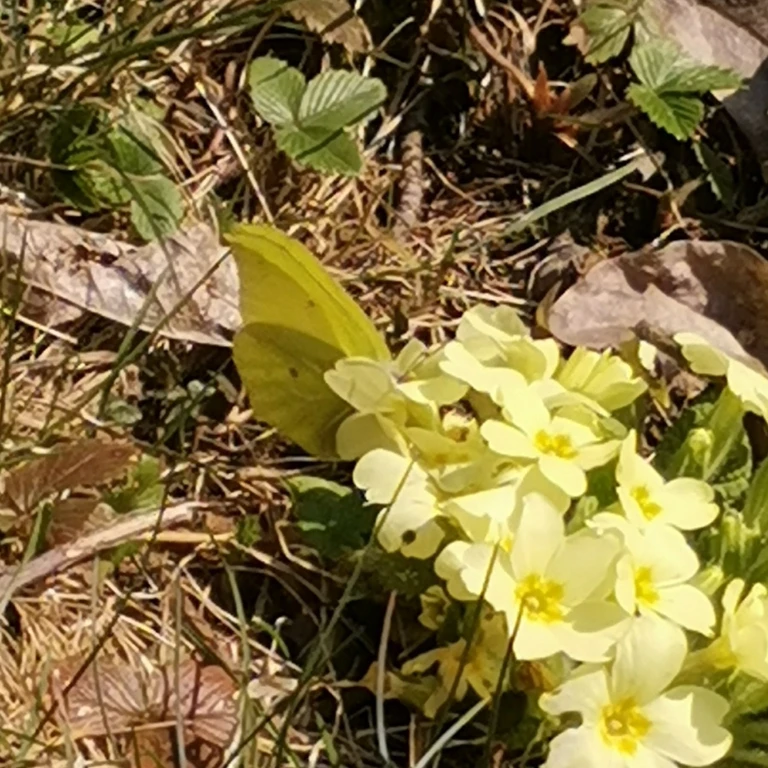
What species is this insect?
Gonepteryx rhamni
